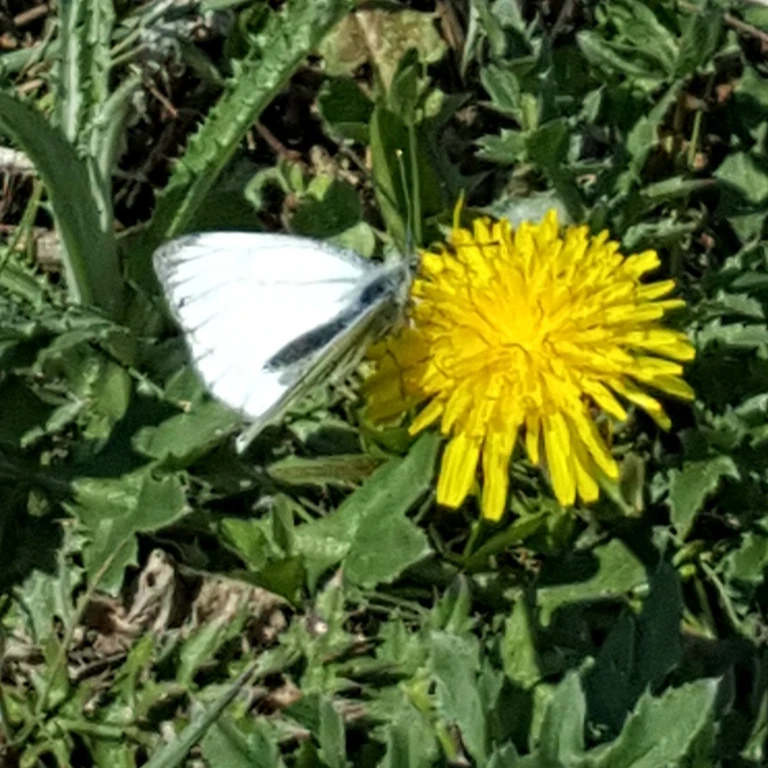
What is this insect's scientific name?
Pieris napi
